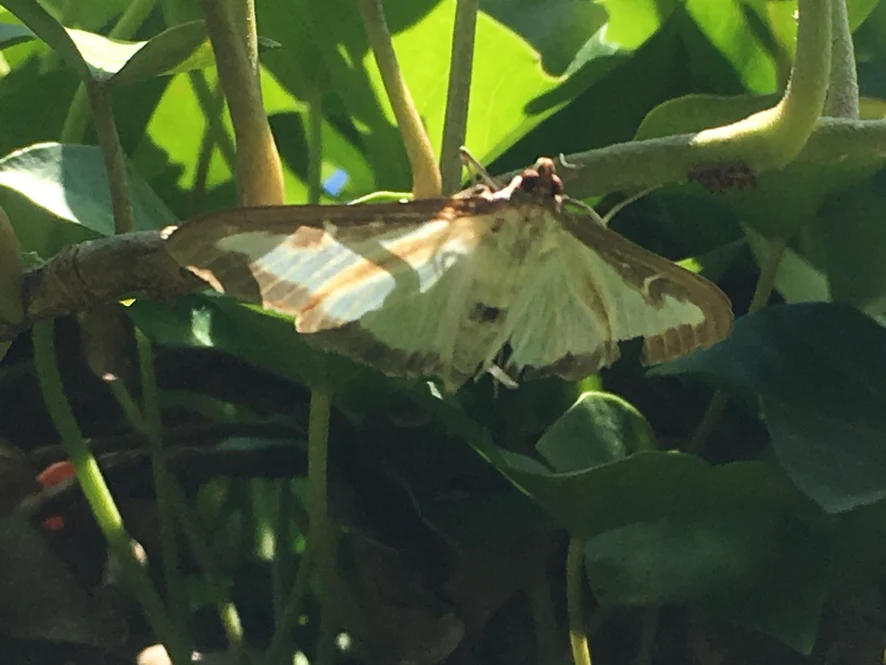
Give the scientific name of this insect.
Cydalima perspectalis
